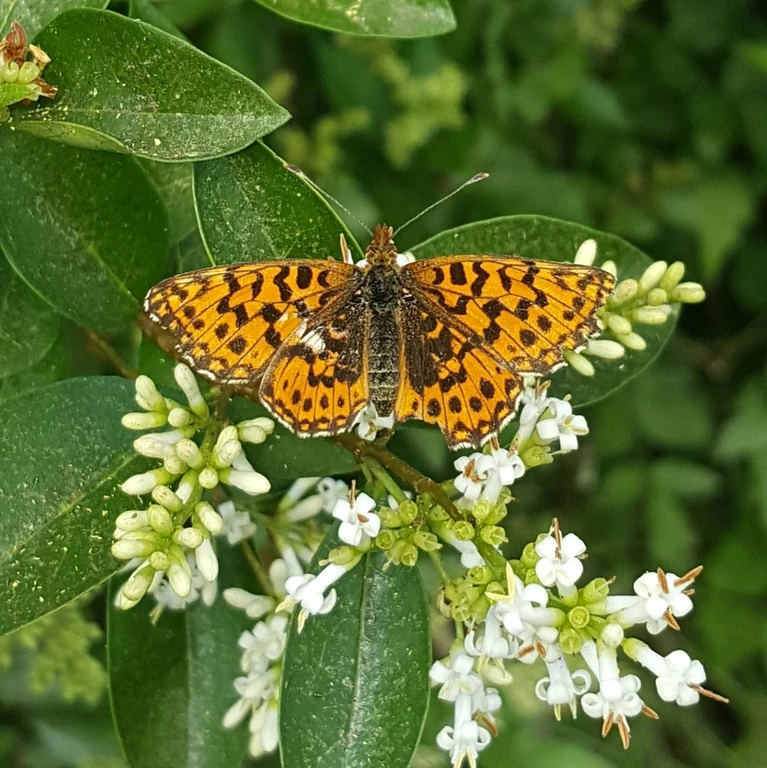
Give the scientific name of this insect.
Boloria dia
